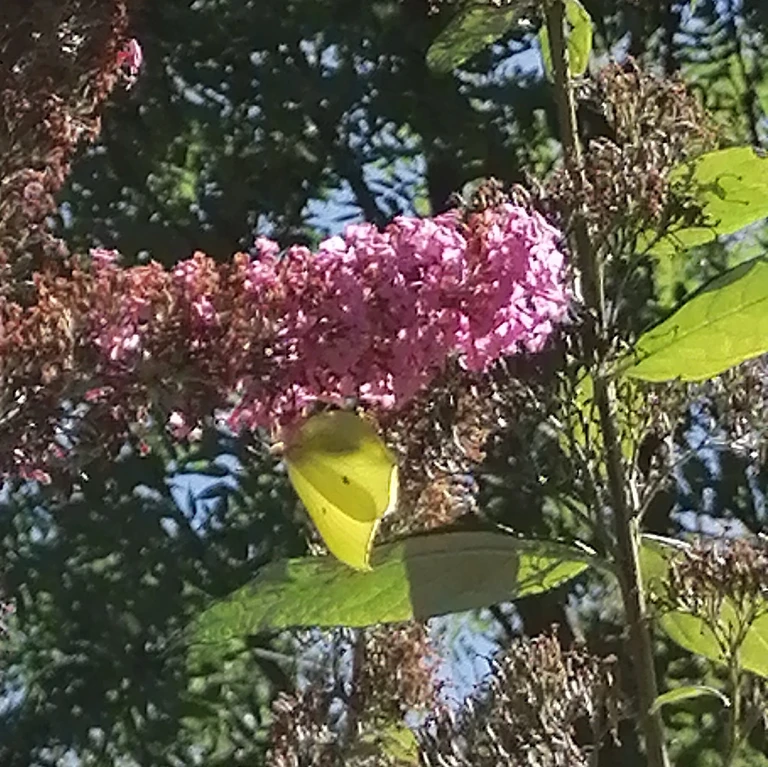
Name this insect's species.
Gonepteryx rhamni
